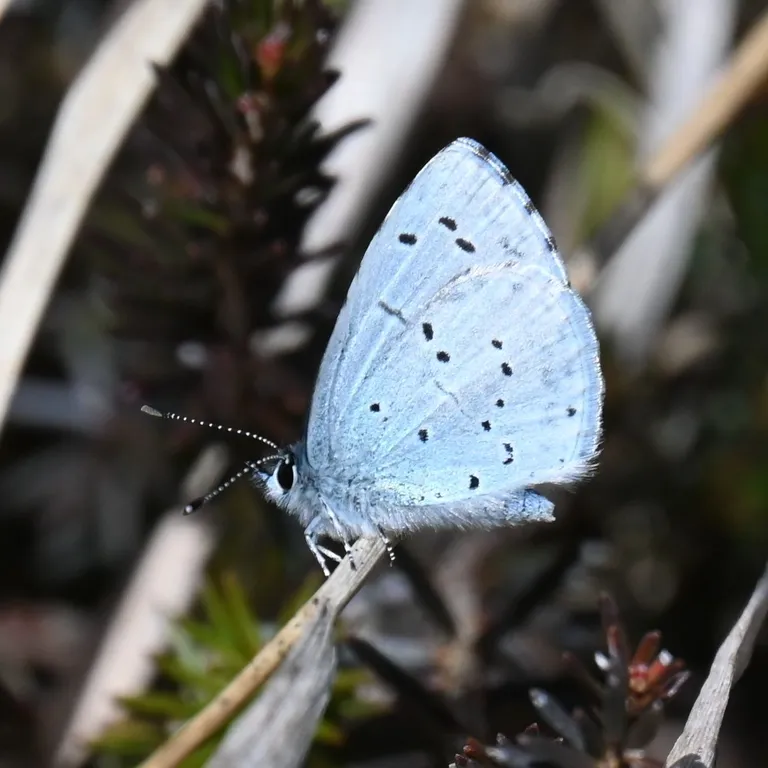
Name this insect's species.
Celastrina argiolus
